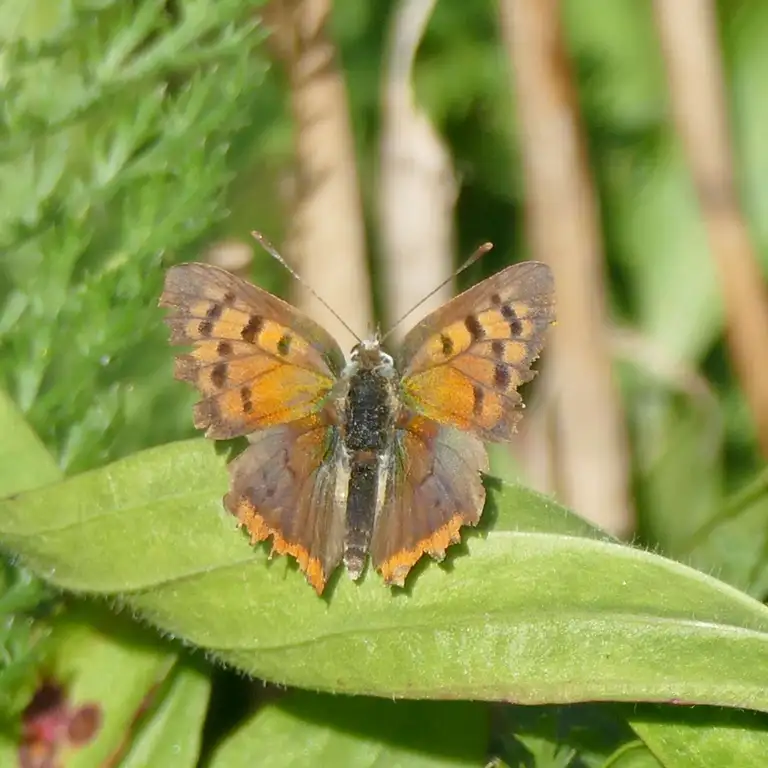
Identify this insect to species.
Lycaena phlaeas
